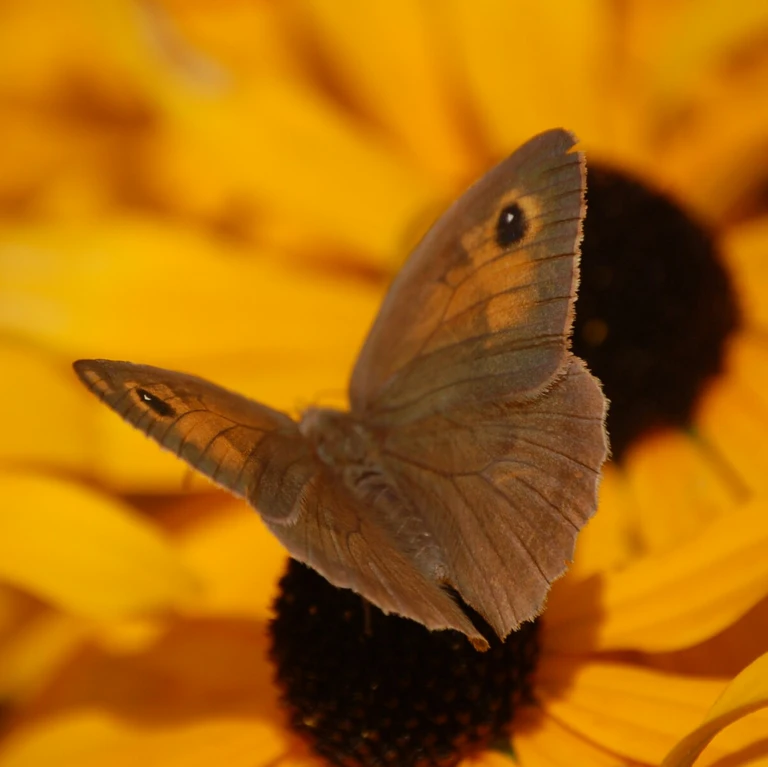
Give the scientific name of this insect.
Maniola jurtina
